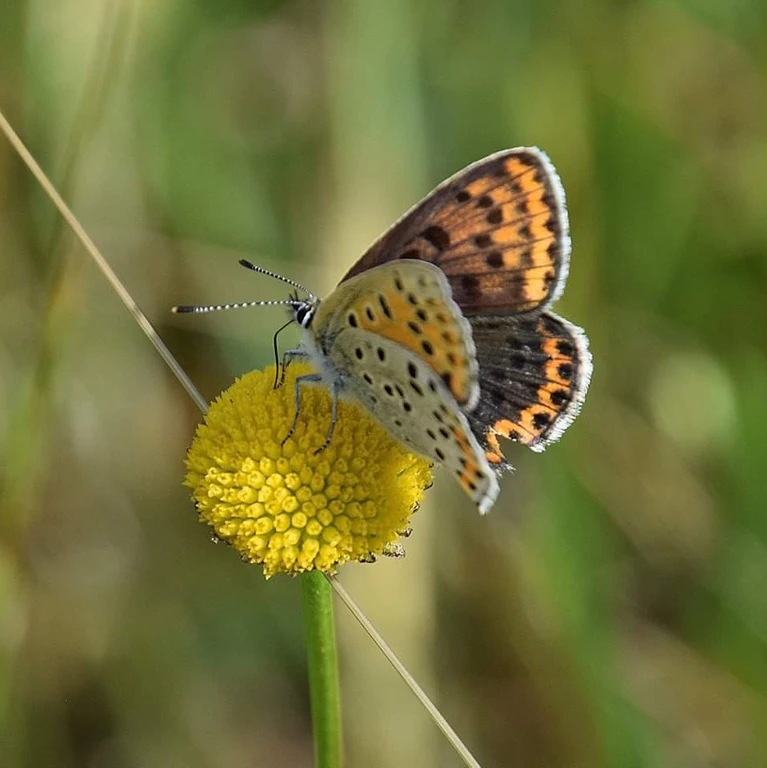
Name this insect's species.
Lycaena tityrus (also Loweia tityrus)
